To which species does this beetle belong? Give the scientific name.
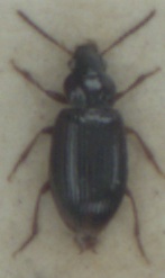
Bradycellus harpalinus
